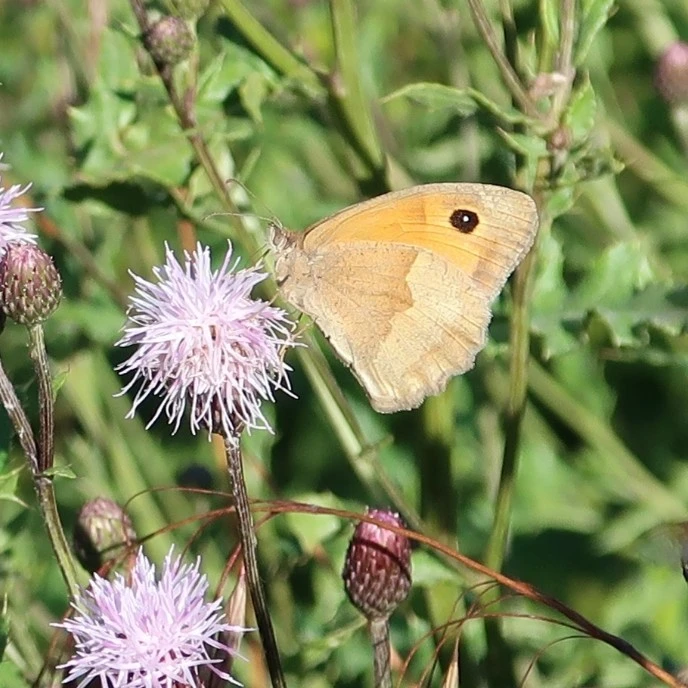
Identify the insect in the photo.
Maniola jurtina
